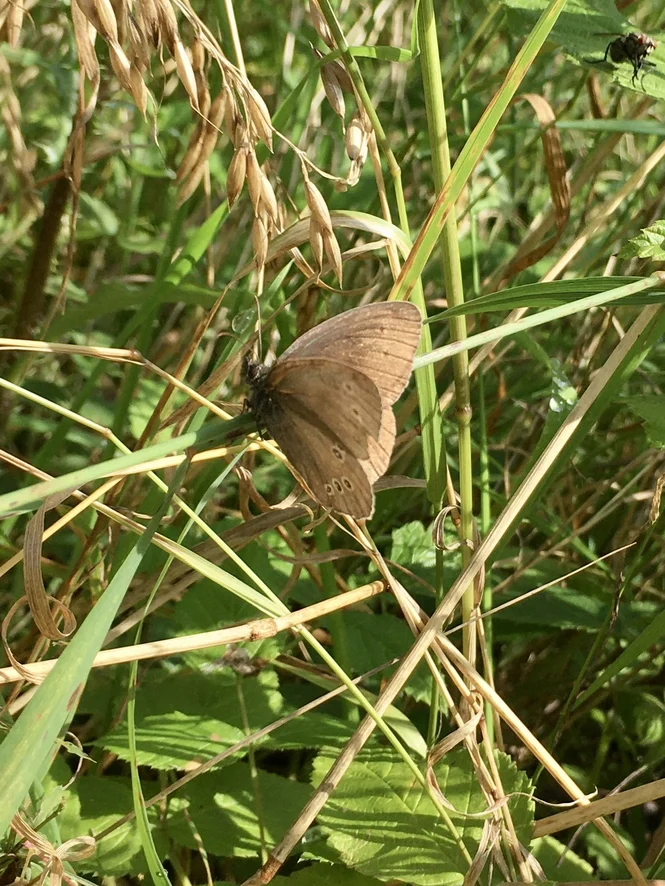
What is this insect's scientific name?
Aphantopus hyperantus
